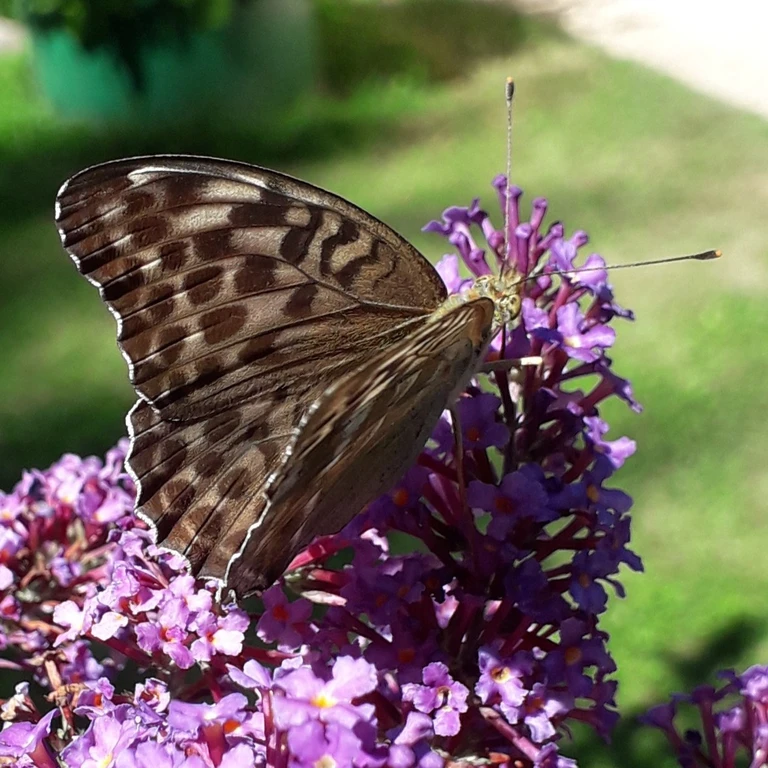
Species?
Argynnis paphia
